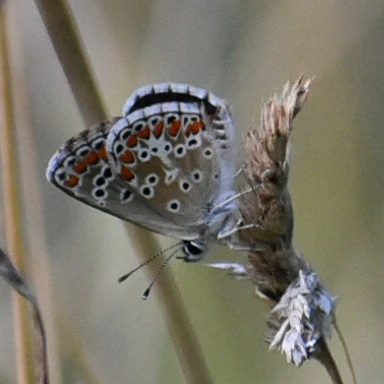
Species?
Aricia agestis/artaxerxes
